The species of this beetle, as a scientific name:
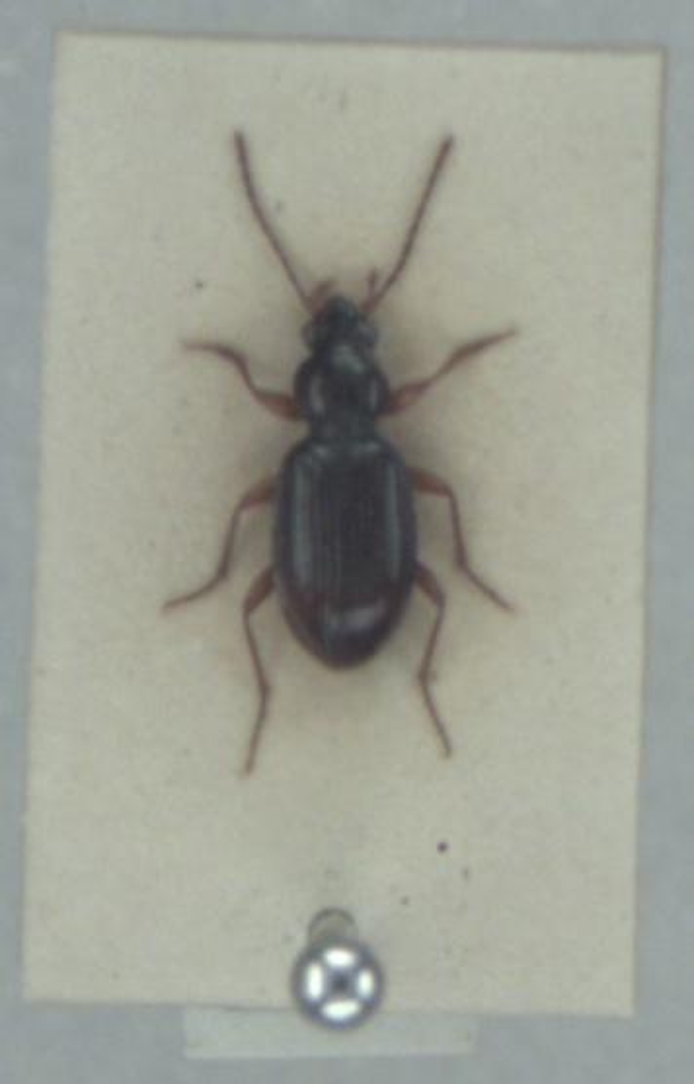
Sinechostictus stomoides
